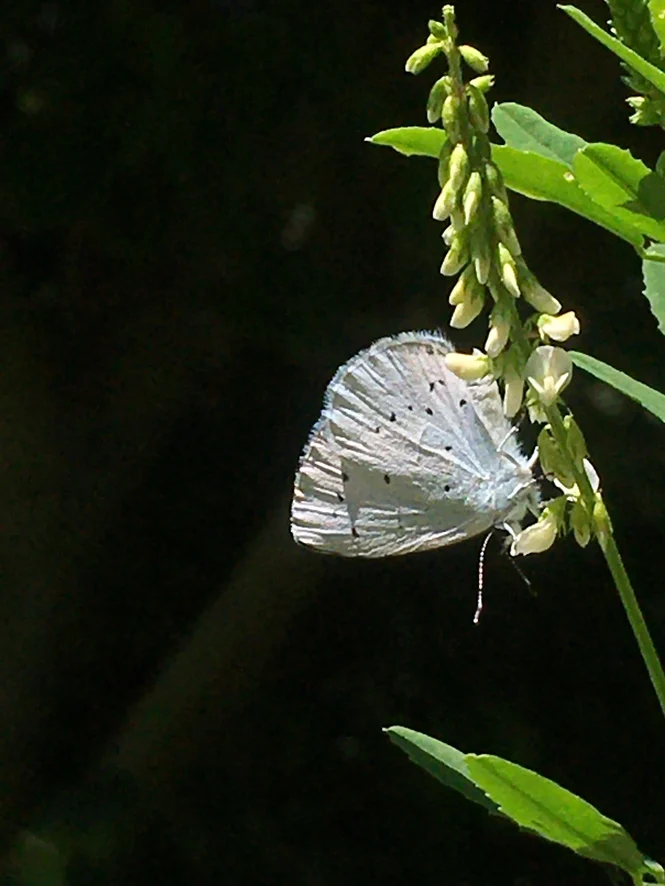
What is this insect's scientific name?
Celastrina argiolus
